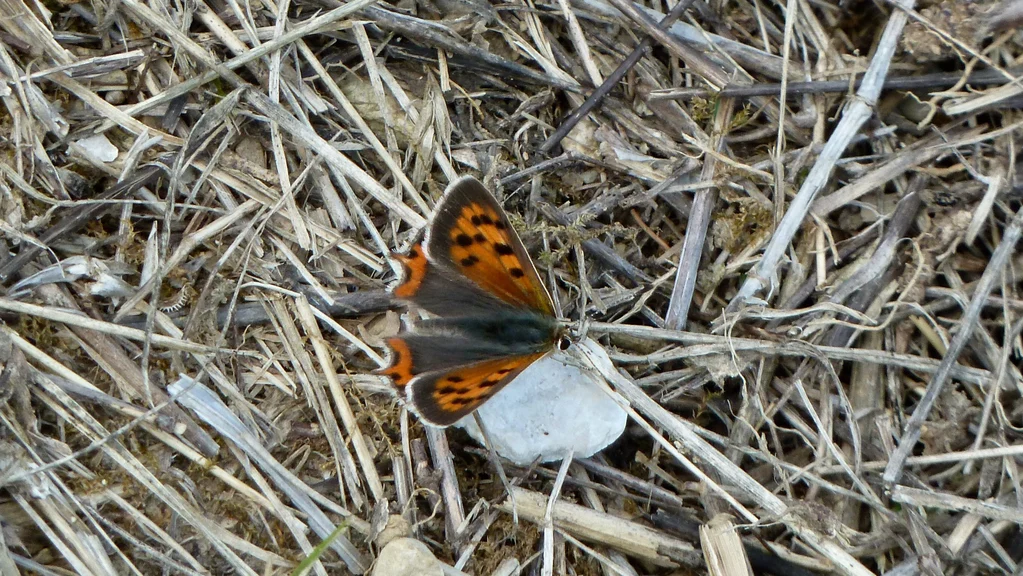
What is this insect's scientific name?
Lycaena phlaeas
